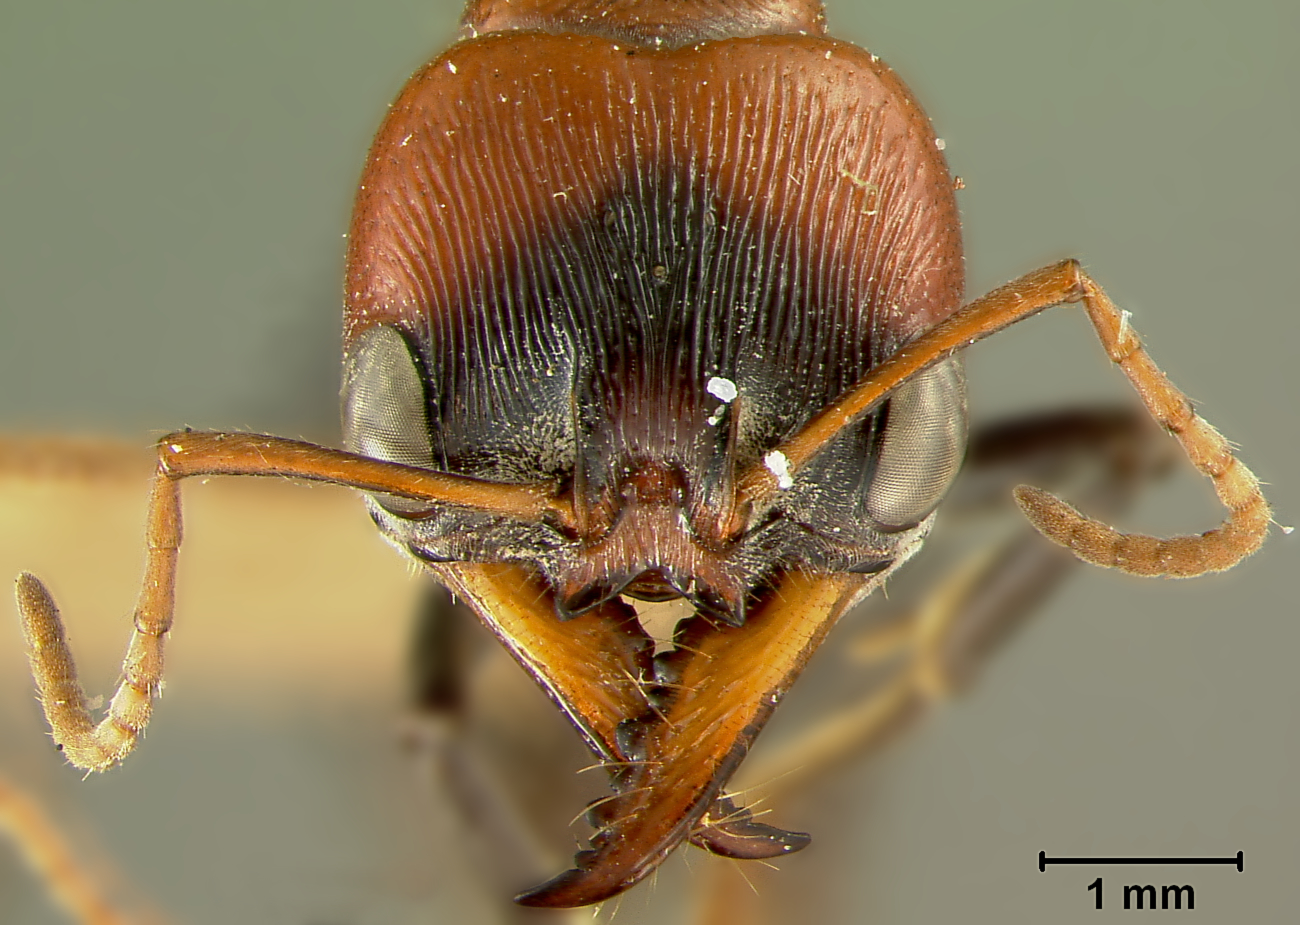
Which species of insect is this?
Myrmecia aberrans
